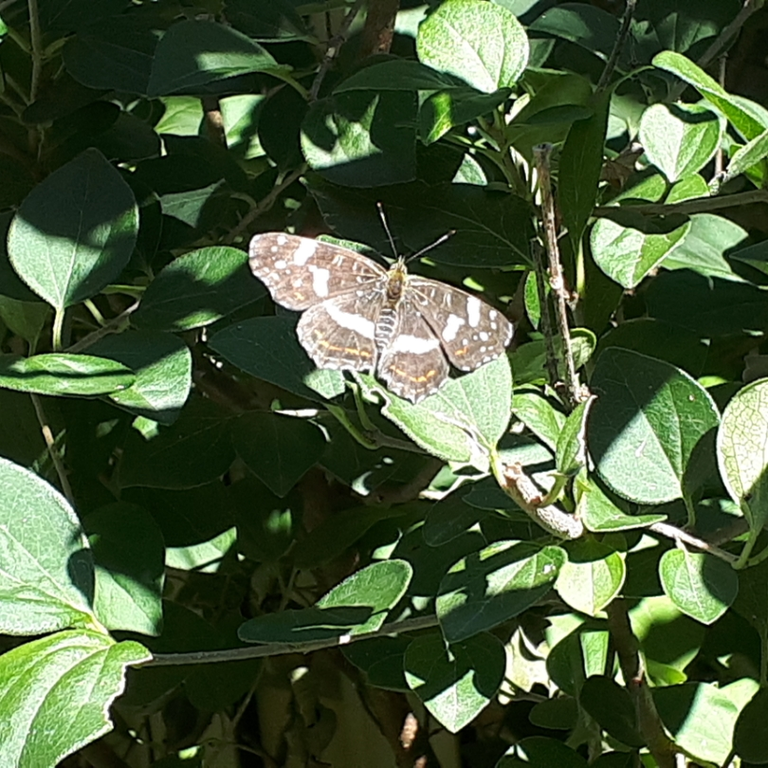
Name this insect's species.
Araschnia levana
